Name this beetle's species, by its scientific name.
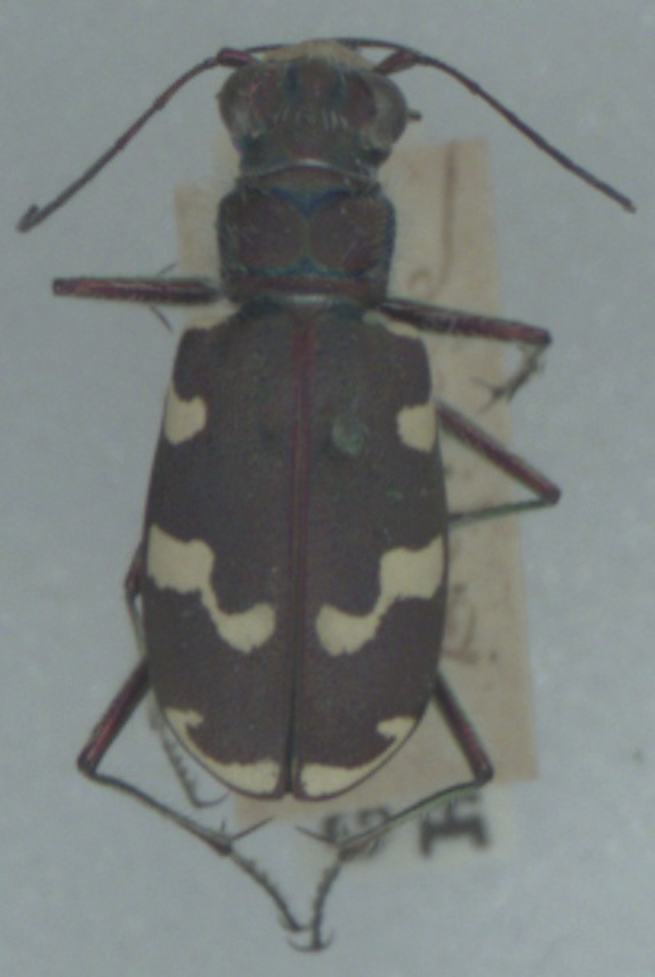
Cicindela maritima
